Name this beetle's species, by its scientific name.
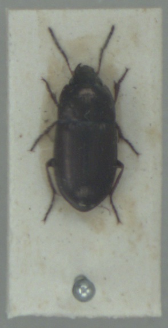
Amara communis
